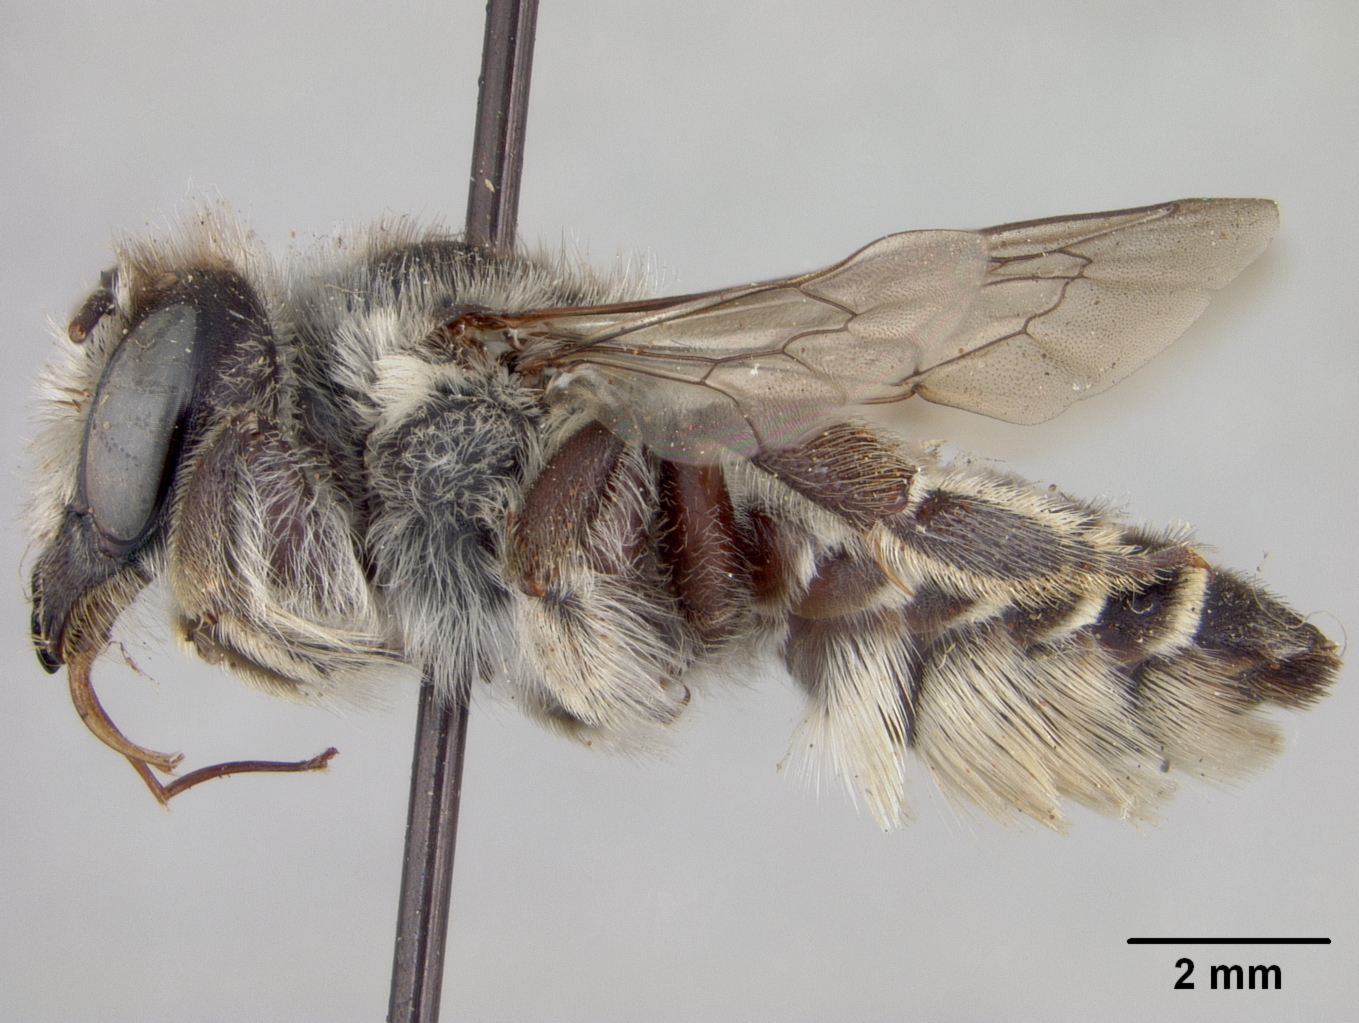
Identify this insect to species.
Megachile smithi
